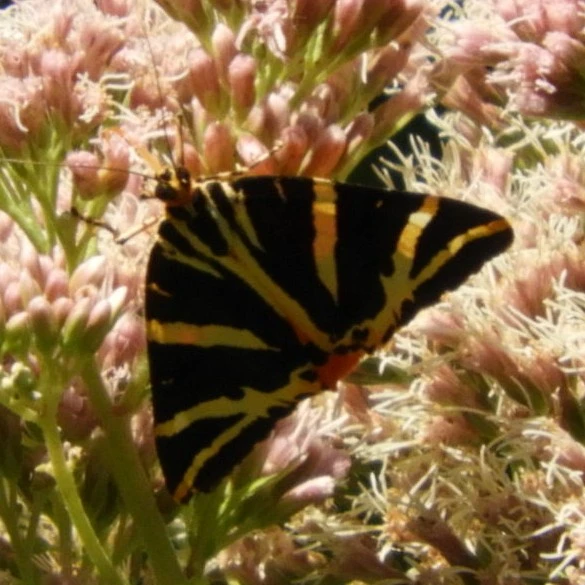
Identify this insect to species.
Euplagia quadripunctaria
